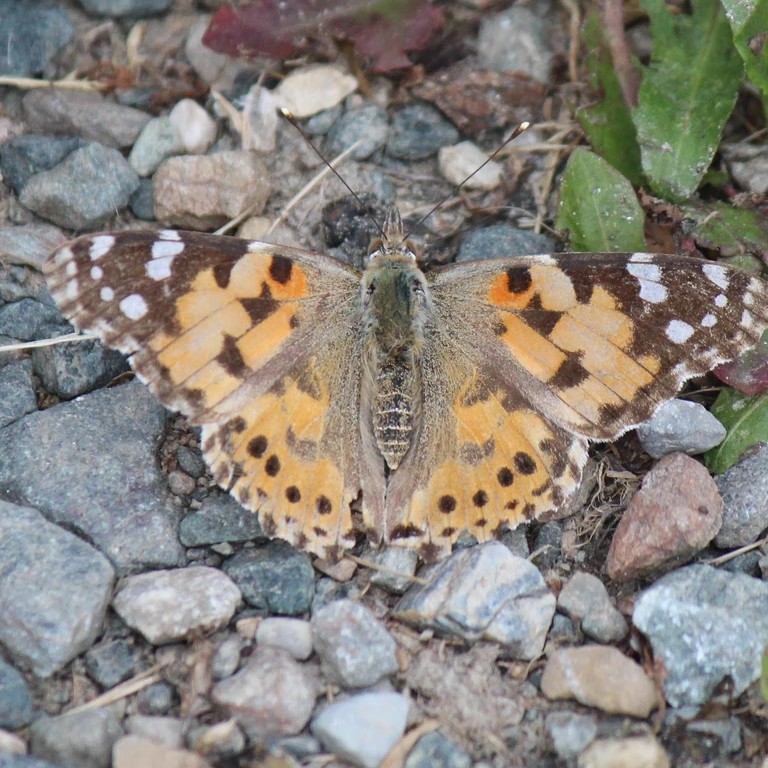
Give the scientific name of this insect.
Vanessa cardui
